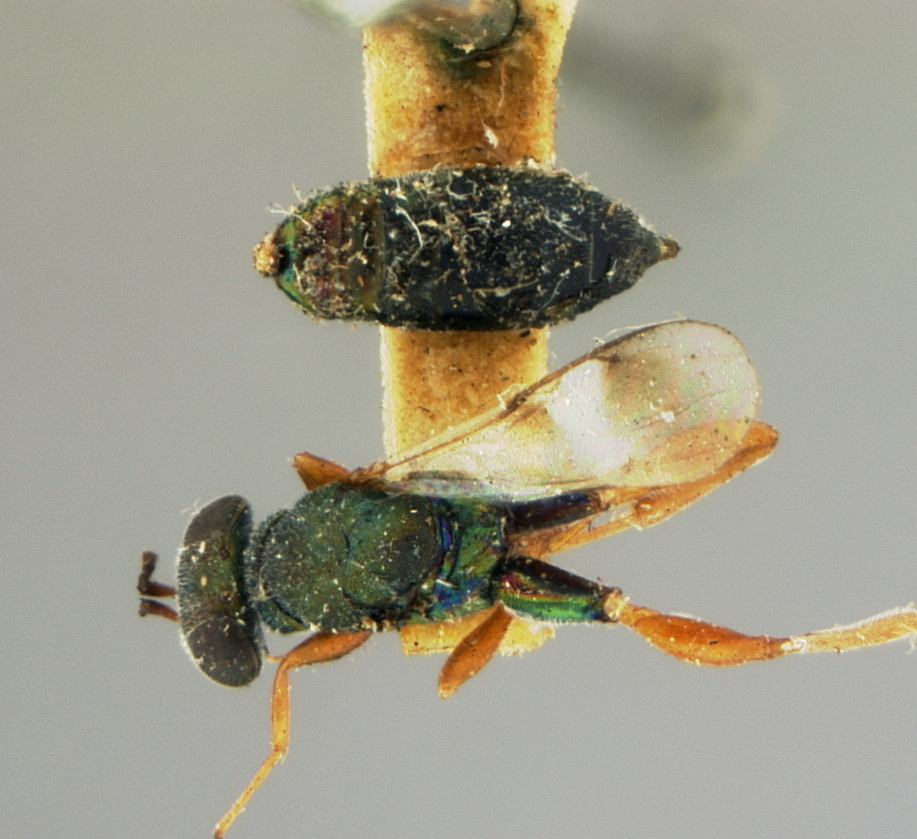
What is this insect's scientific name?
Charitopus magnificus
